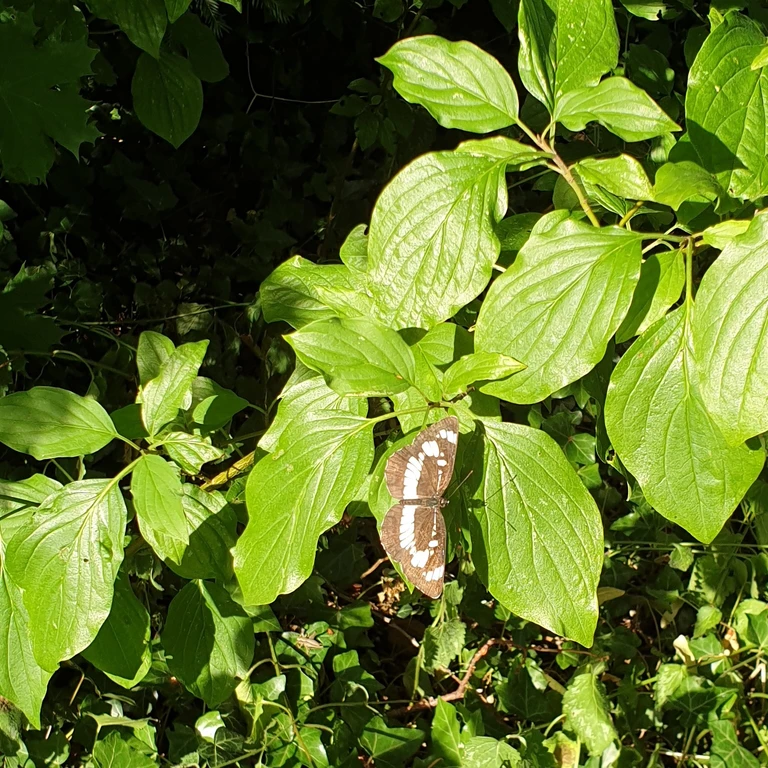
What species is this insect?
Neptis rivularis
